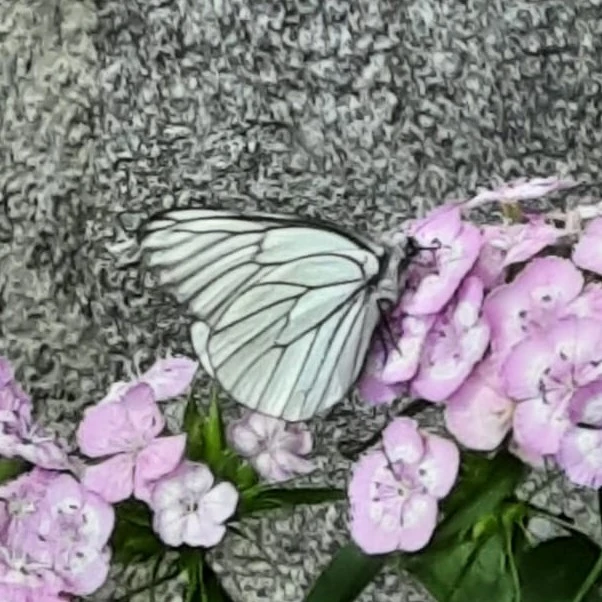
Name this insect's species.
Aporia crataegi
